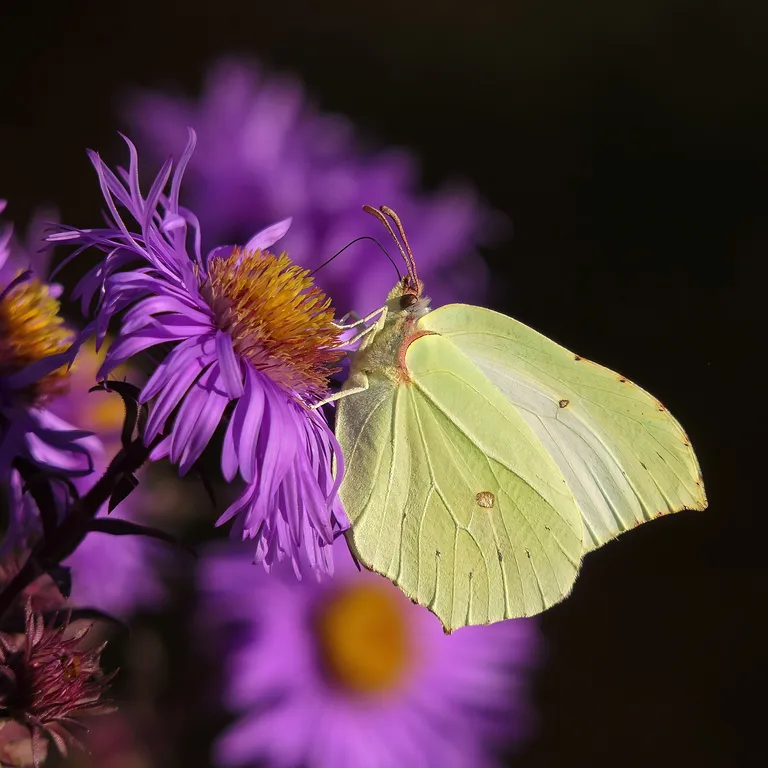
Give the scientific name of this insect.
Gonepteryx rhamni
